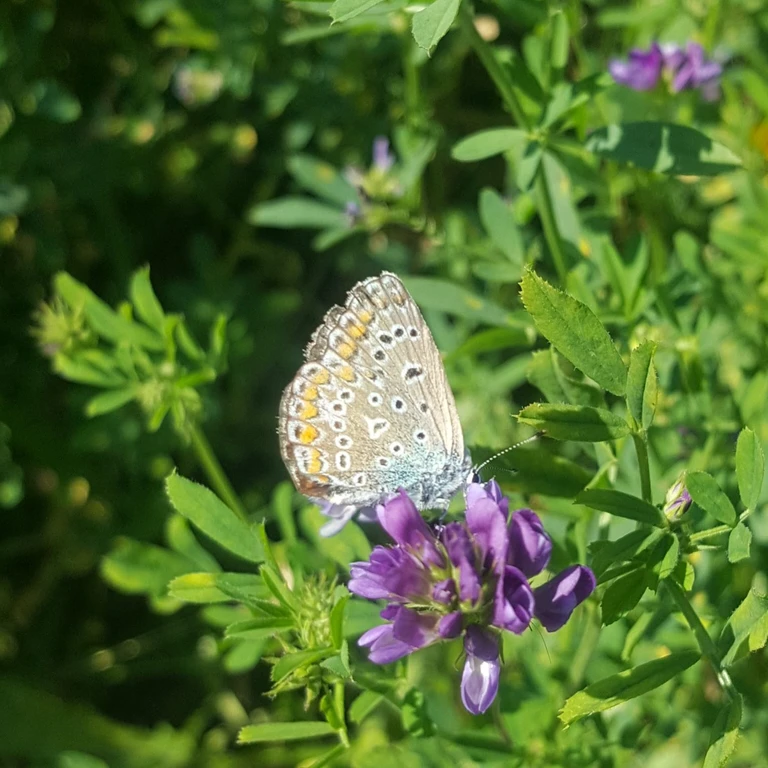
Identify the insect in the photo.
Polyommatus icarus
